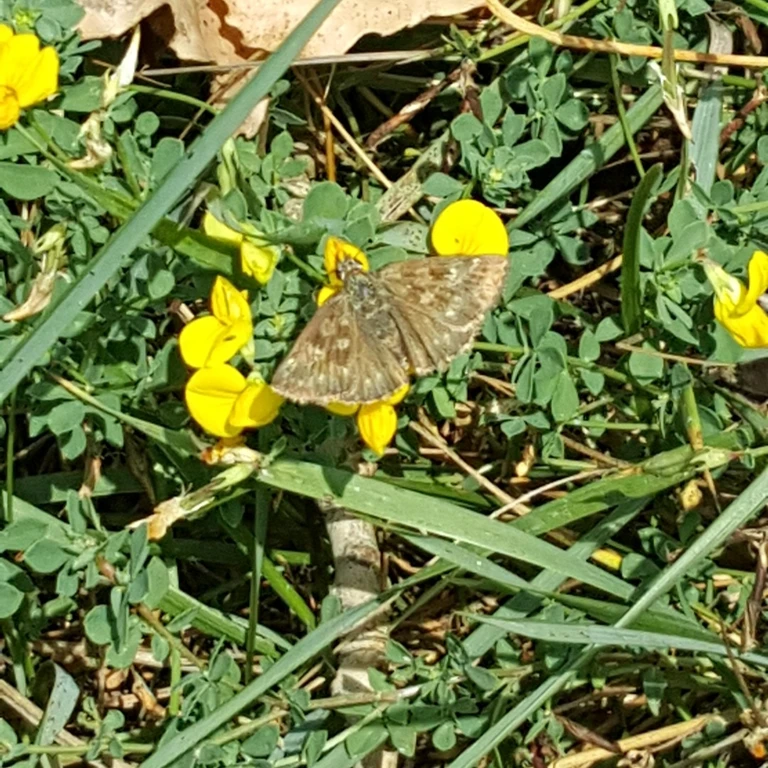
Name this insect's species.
Erynnis tages
